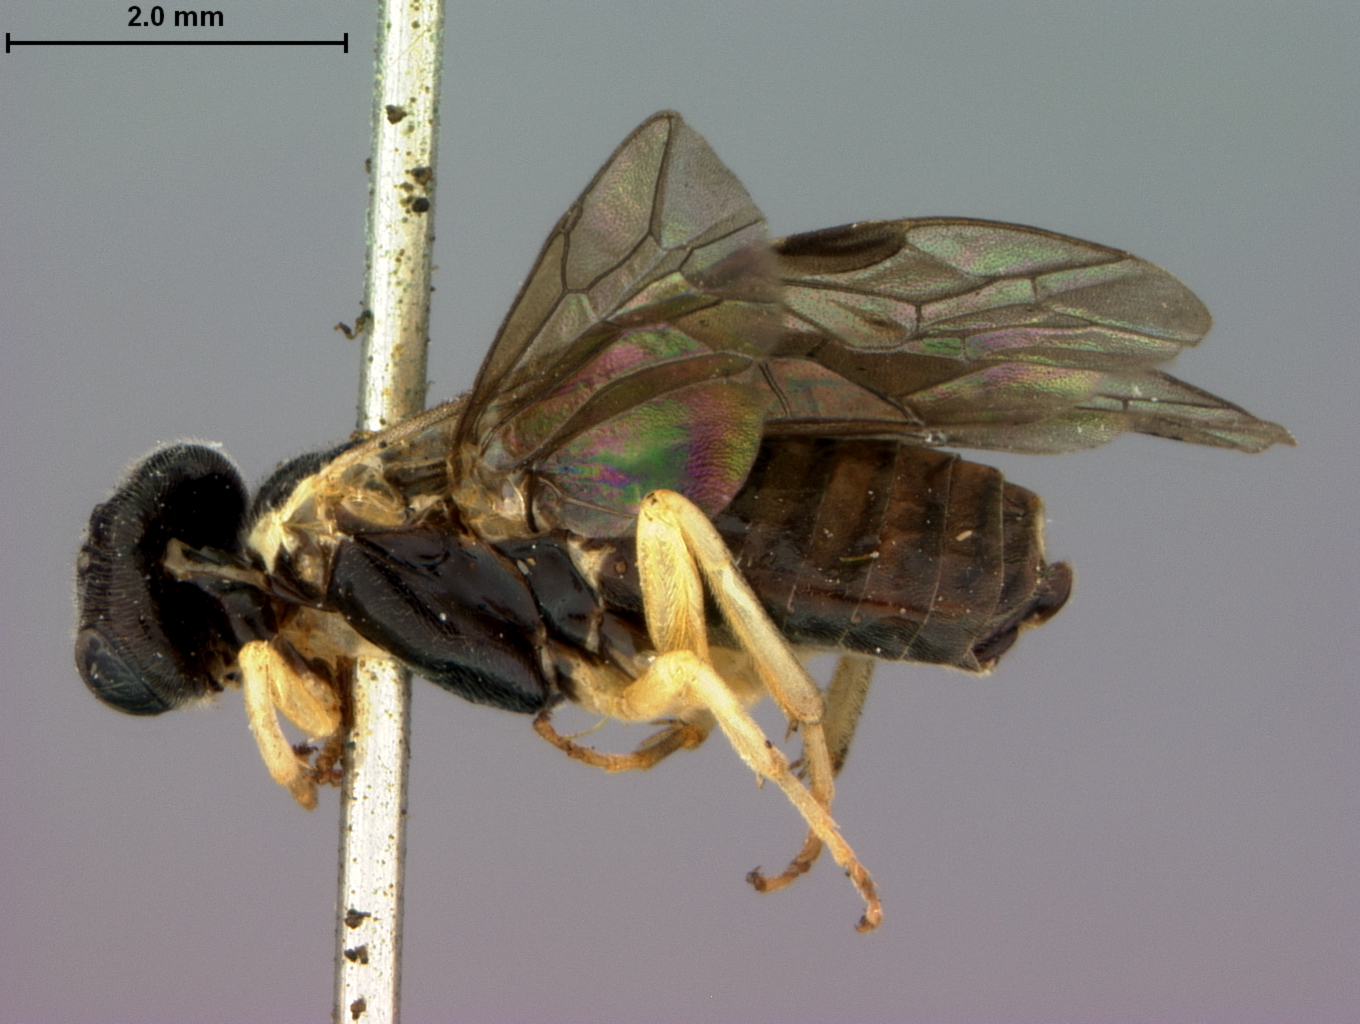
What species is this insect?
Aneugmenus flavitarsis
